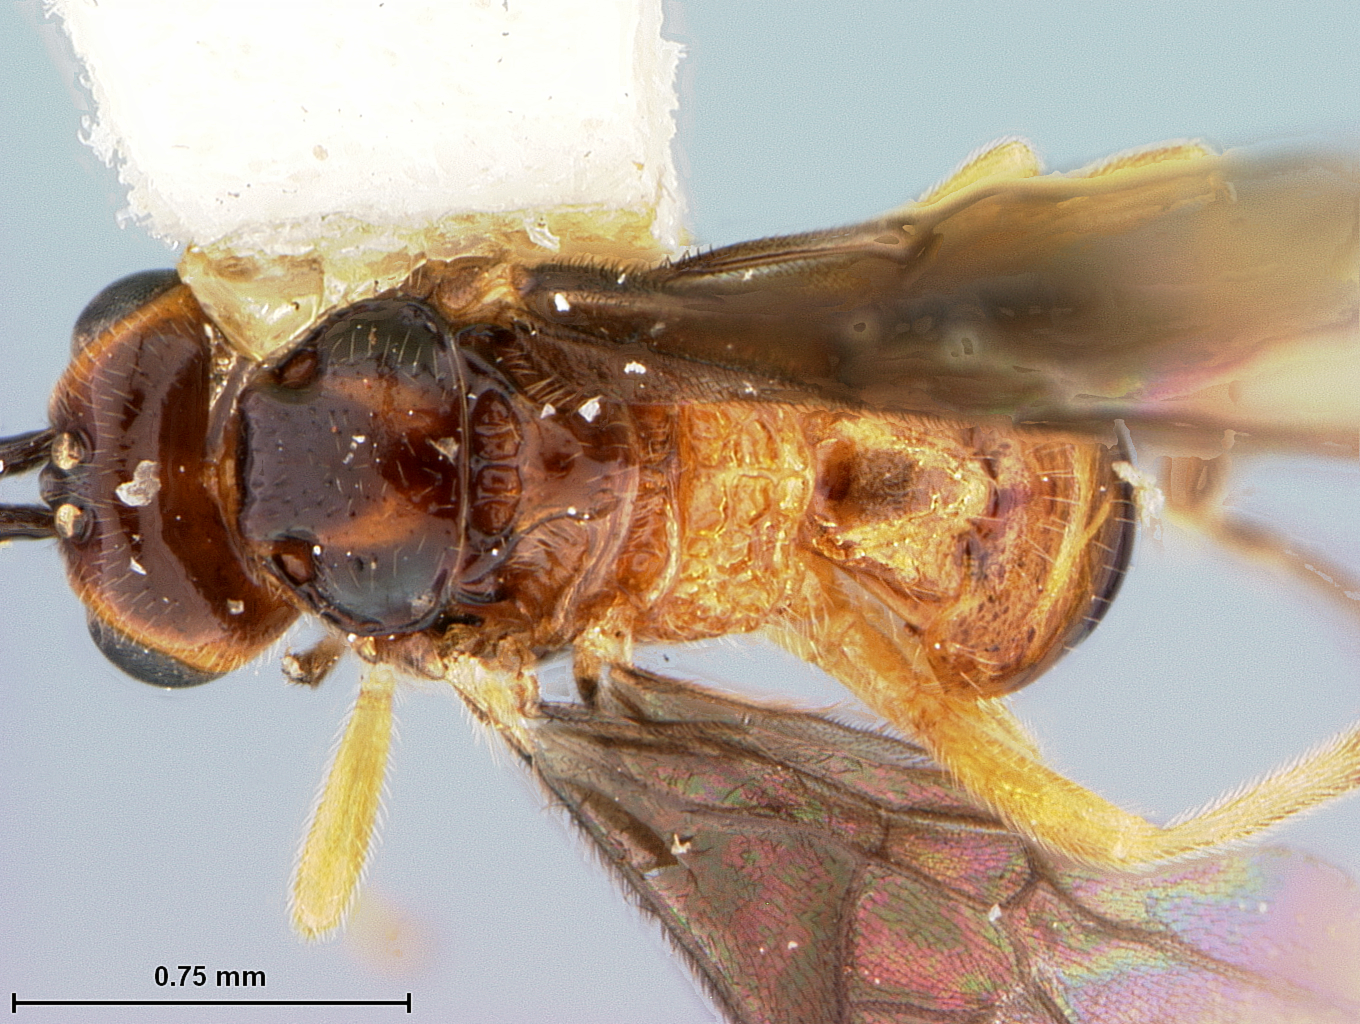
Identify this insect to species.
Opius hemifuscus
